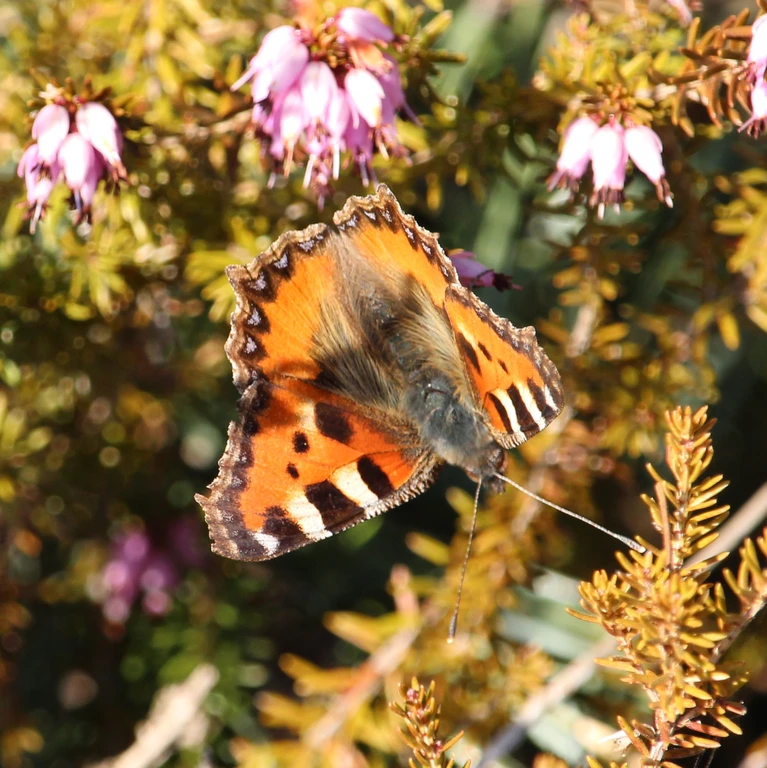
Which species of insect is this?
Aglais urticae
